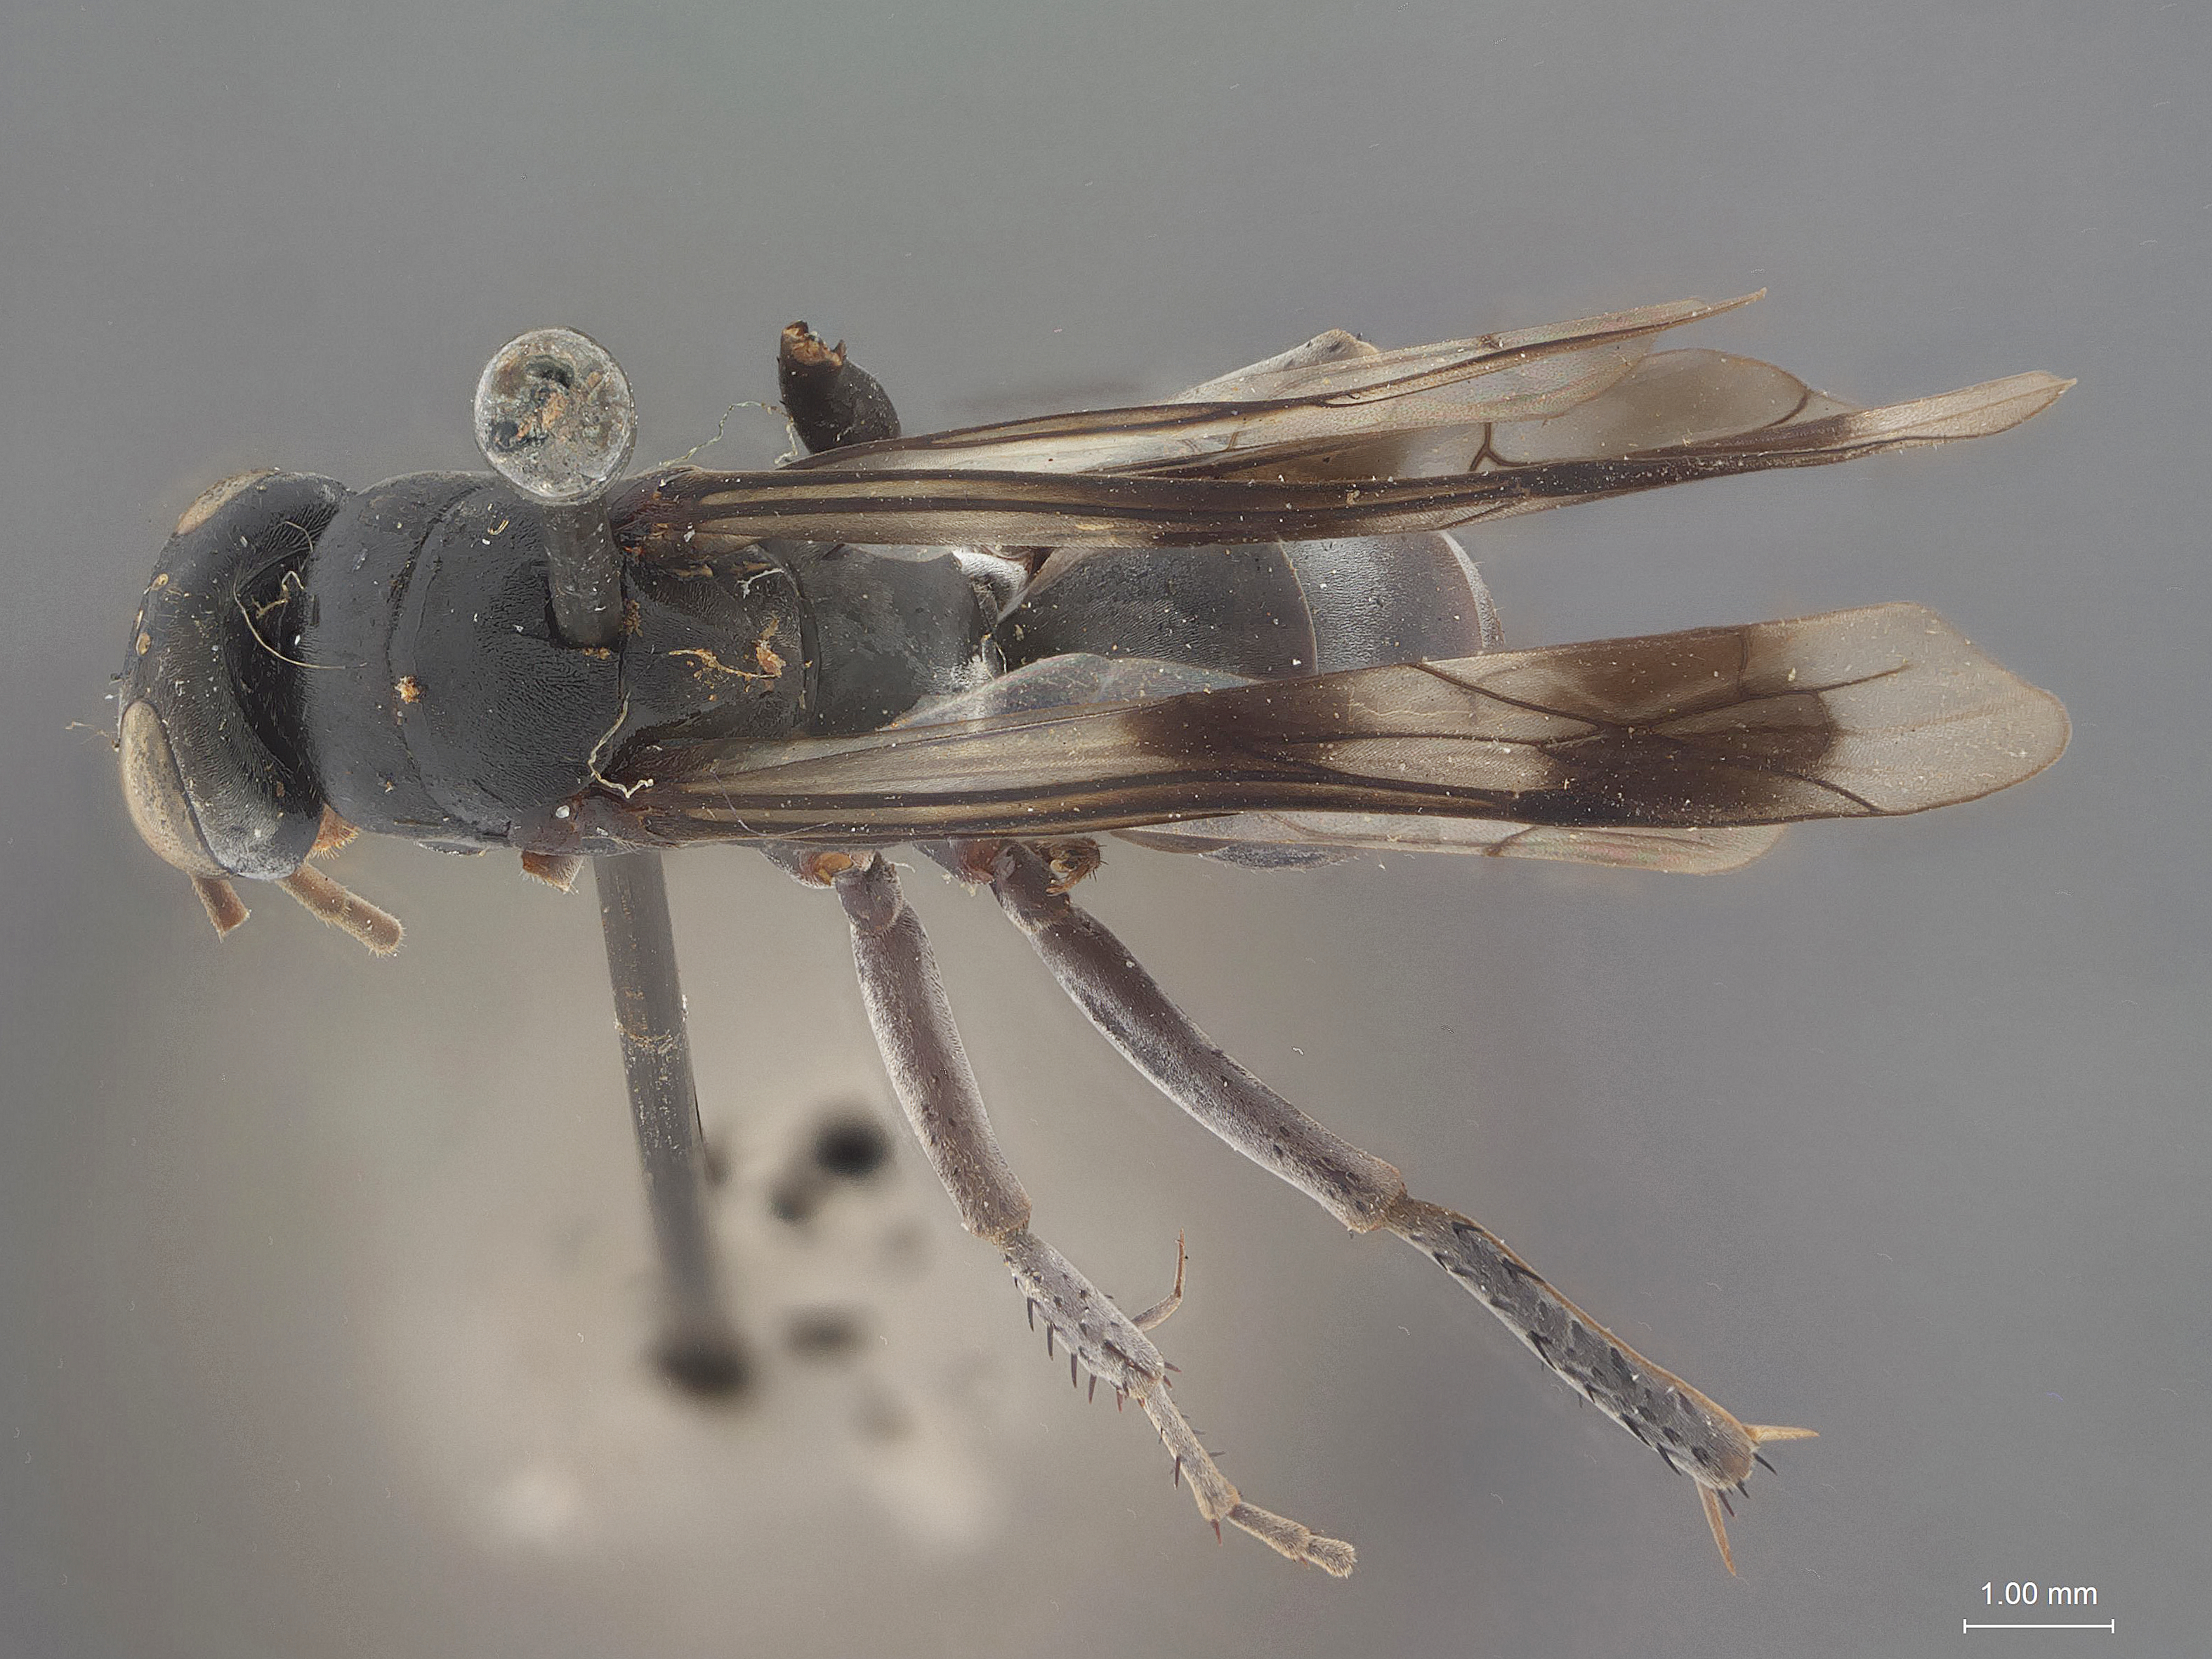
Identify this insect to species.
Cliochares convexus
